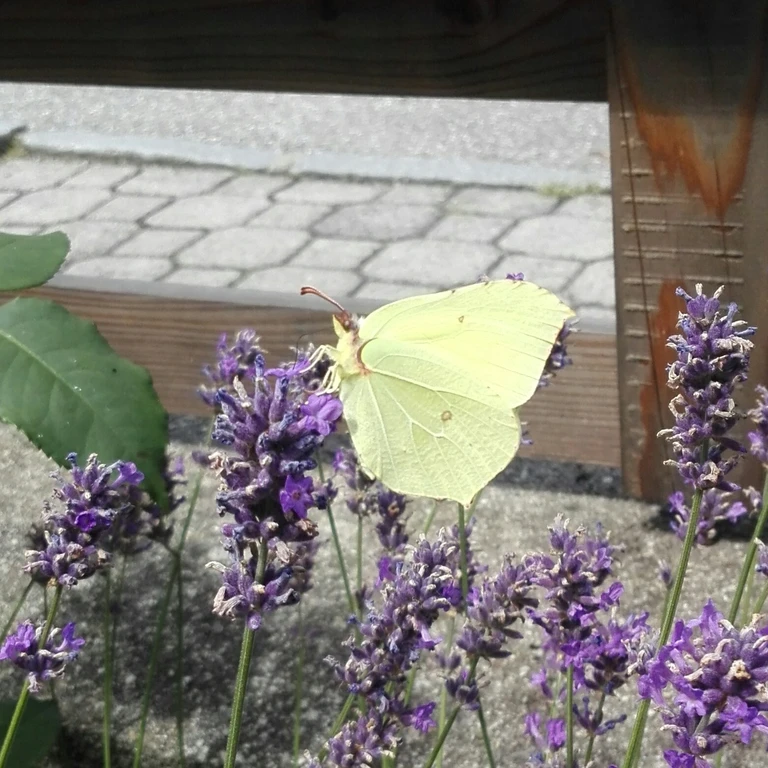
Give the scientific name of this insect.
Gonepteryx rhamni
